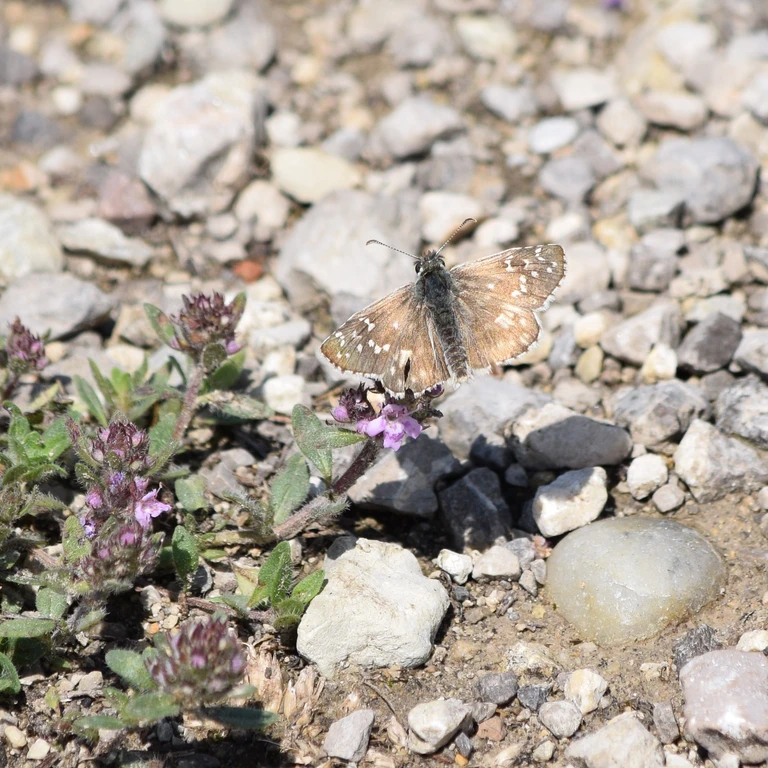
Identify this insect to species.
Pyrgus armoricanus
